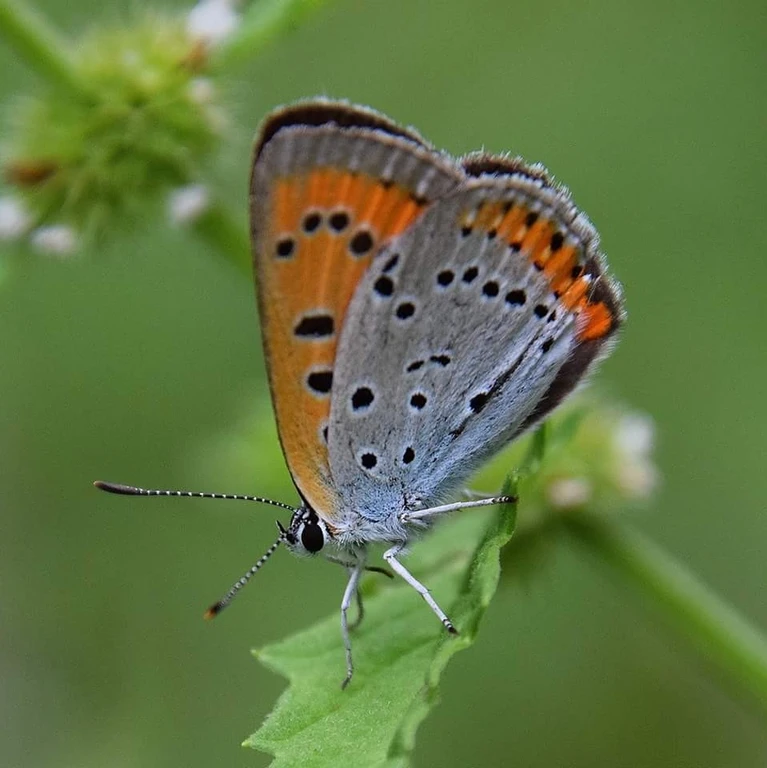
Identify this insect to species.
Lycaena dispar
